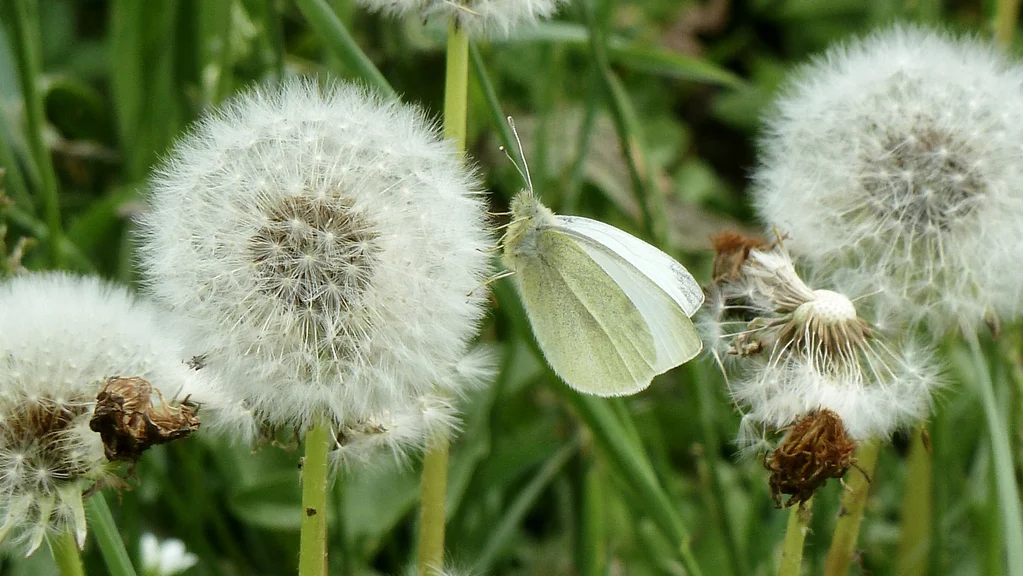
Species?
Pieris rapae
